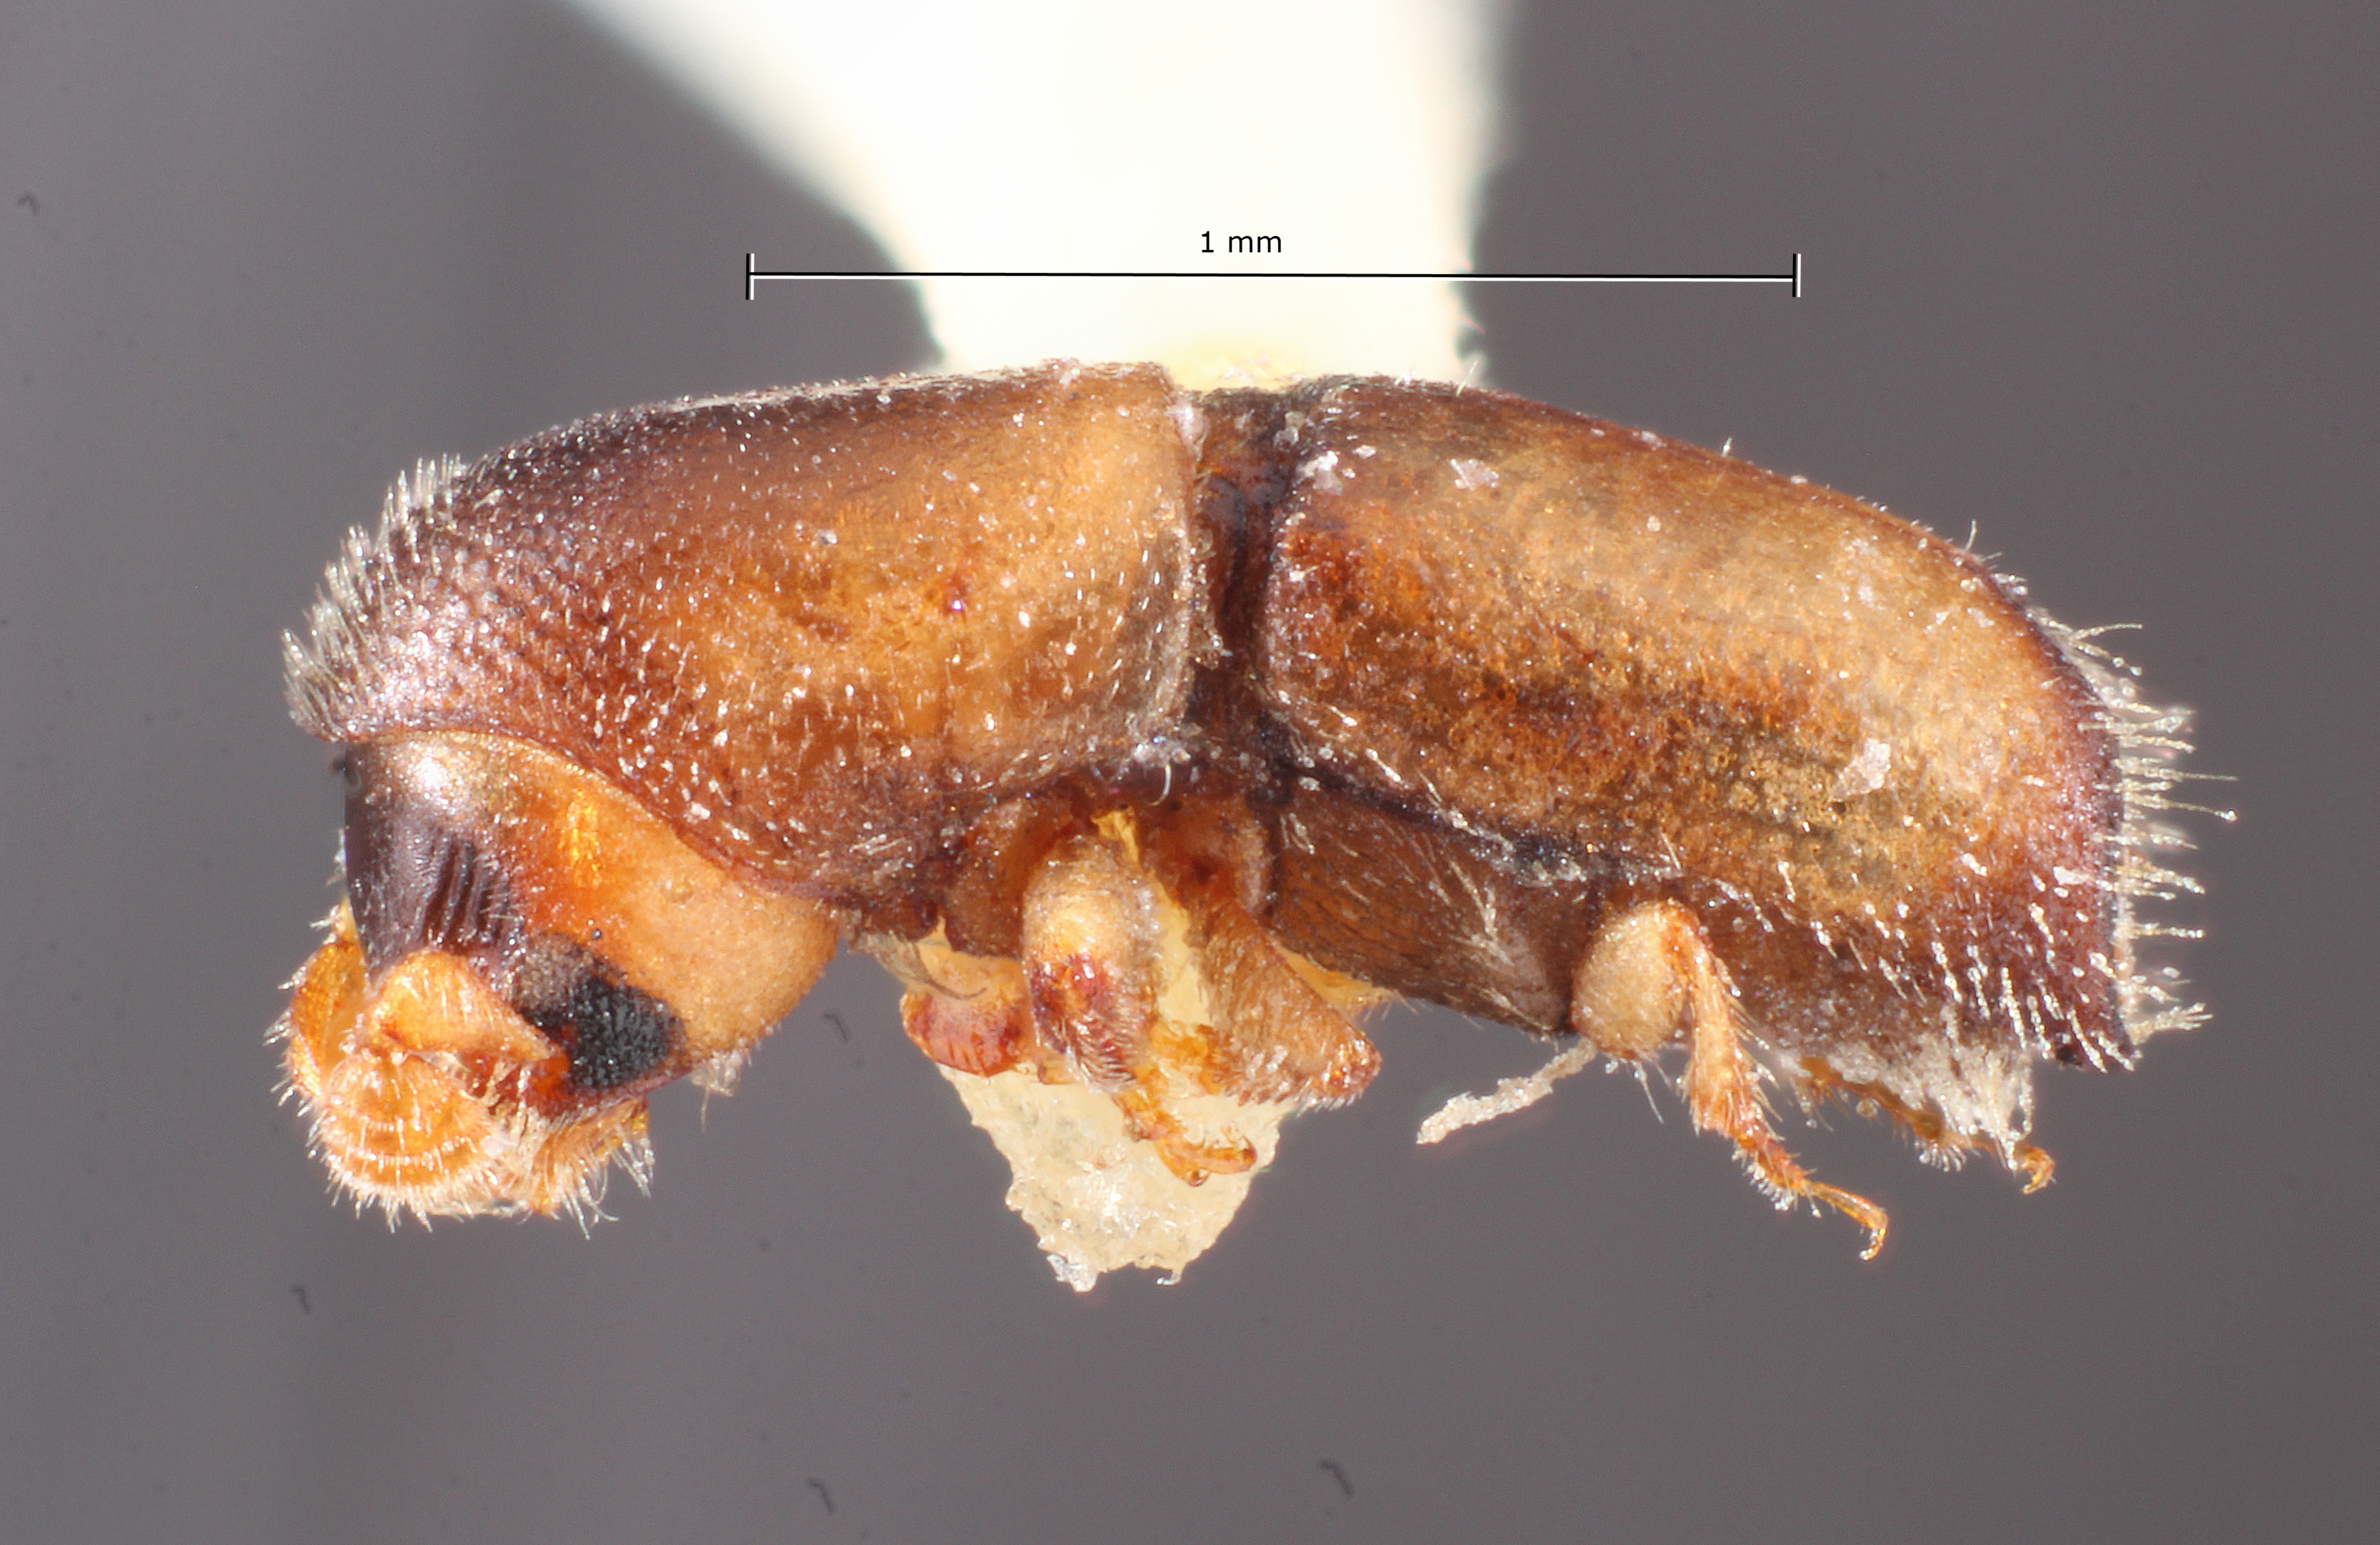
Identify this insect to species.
Monarthrum dolosum
